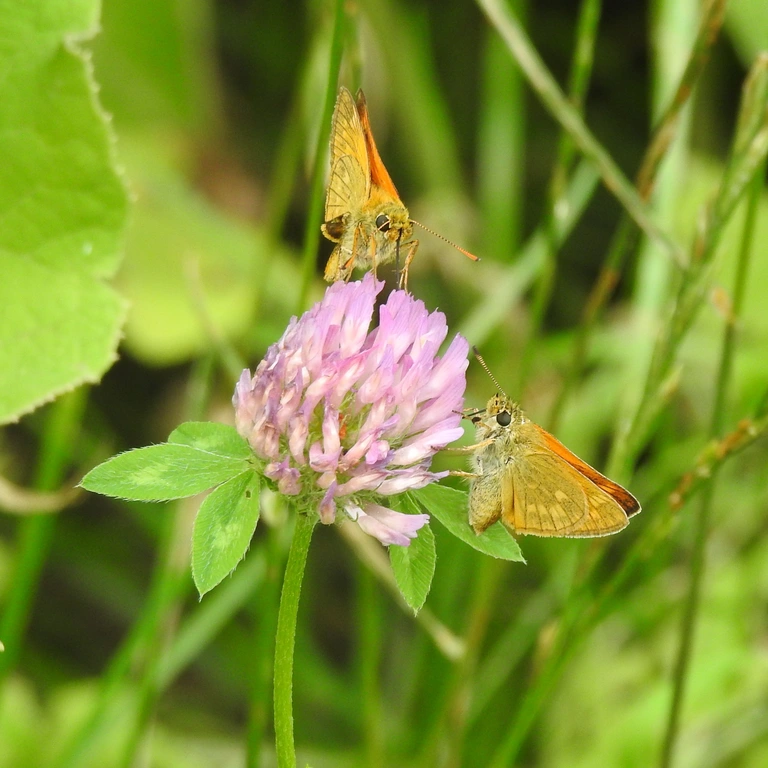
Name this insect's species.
Ochlodes sylvanus (also Ochlodes venata)
